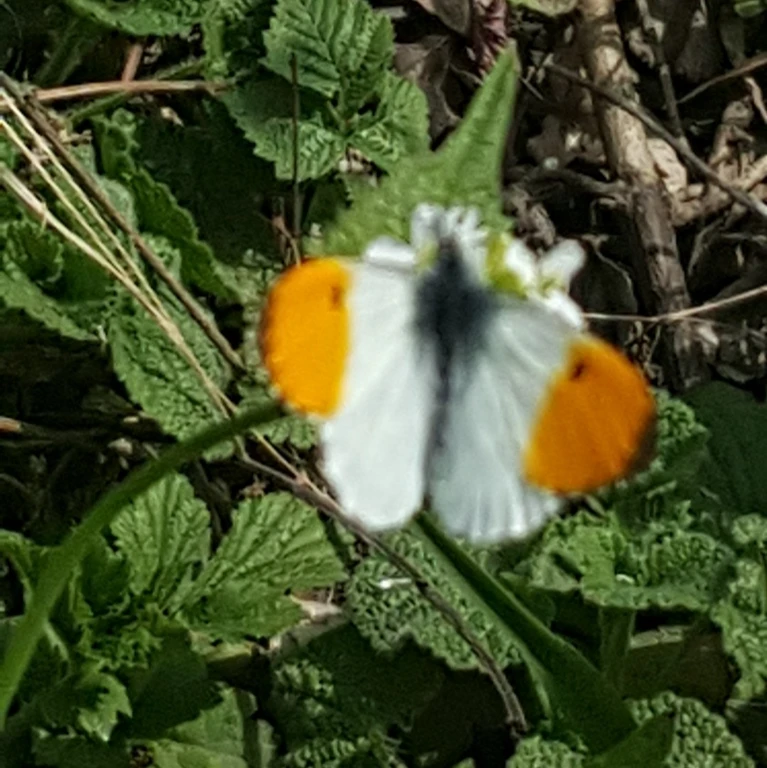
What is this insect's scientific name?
Anthocharis cardamines
